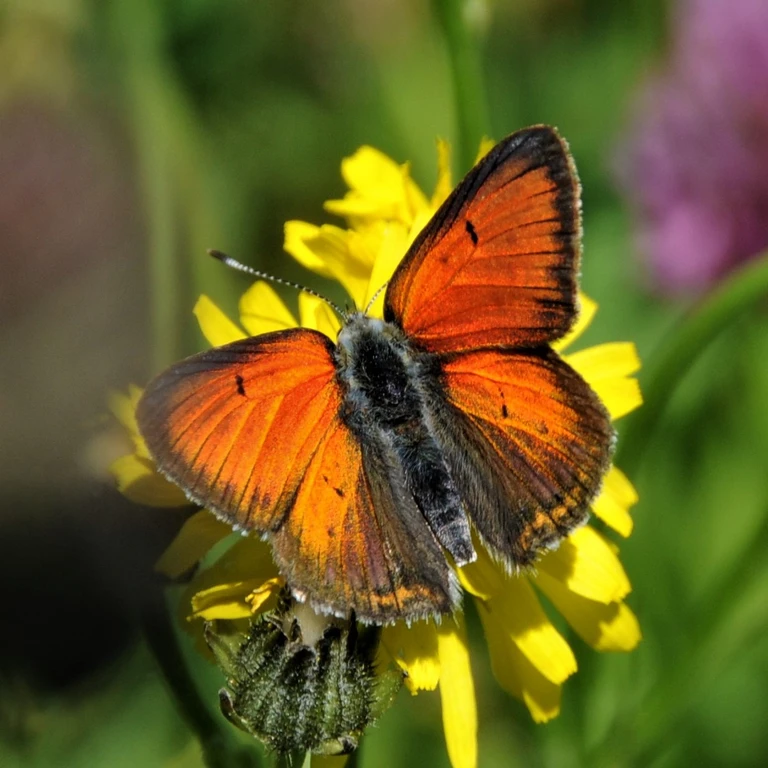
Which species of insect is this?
Lycaena hippothoe (also Palaeochrysophanus hippothoe)
